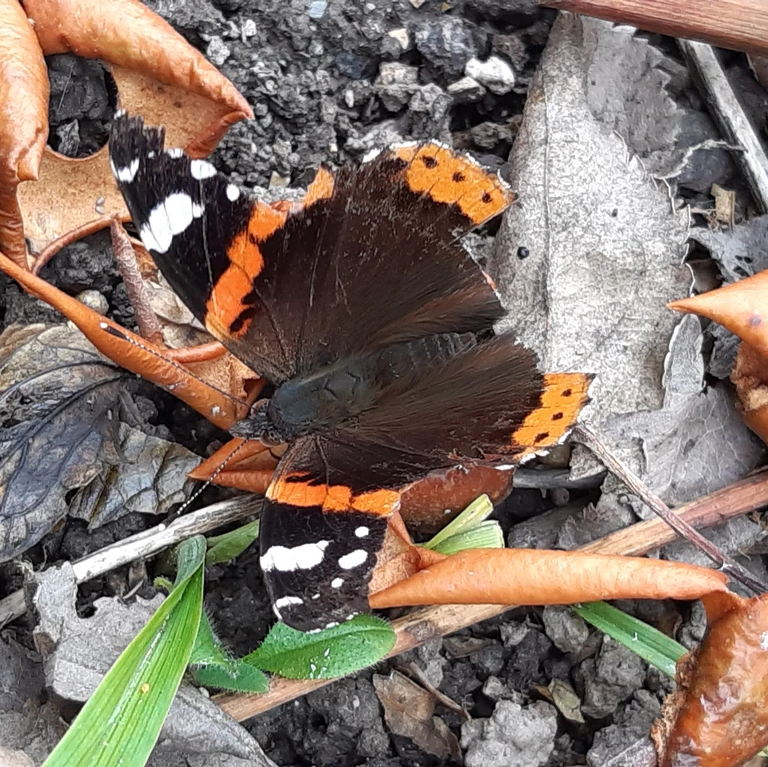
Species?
Vanessa atalanta
